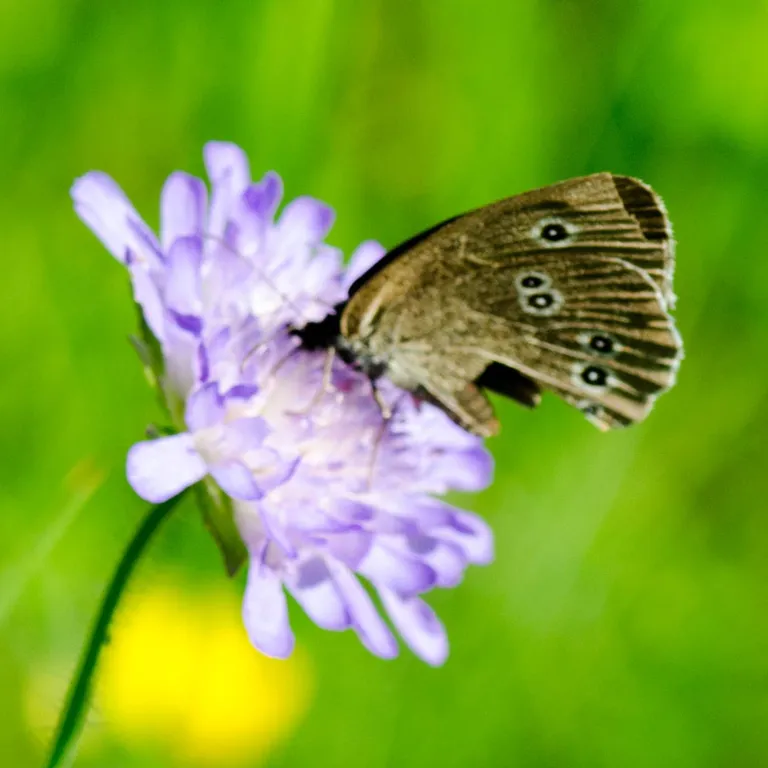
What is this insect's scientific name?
Aphantopus hyperantus
